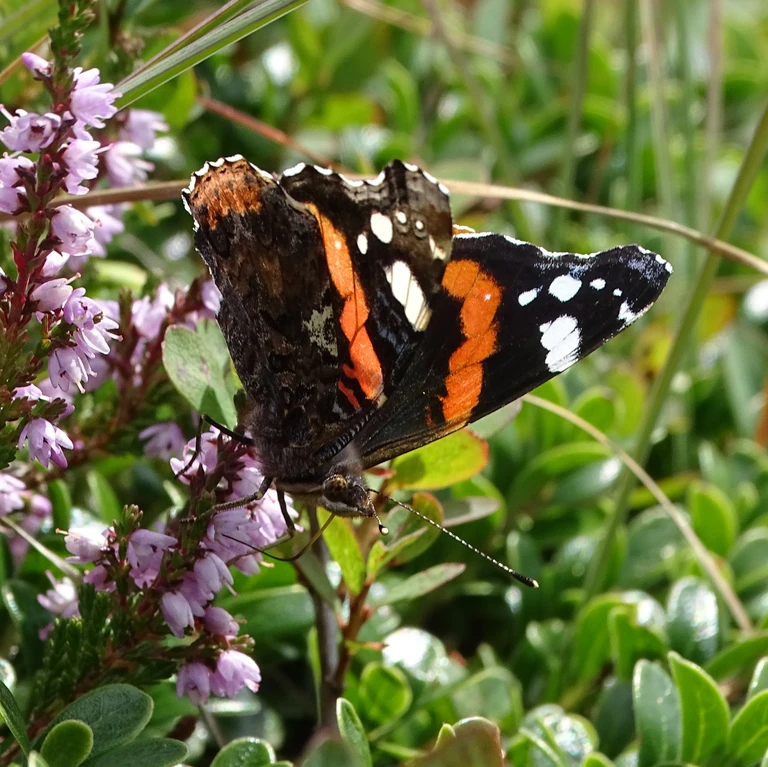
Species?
Vanessa atalanta
